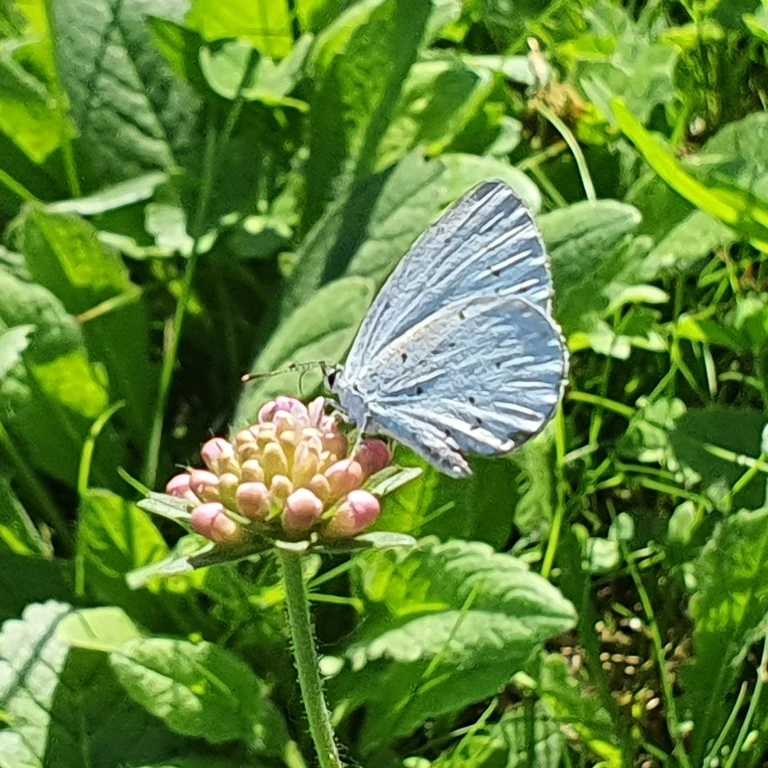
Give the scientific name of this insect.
Celastrina argiolus
